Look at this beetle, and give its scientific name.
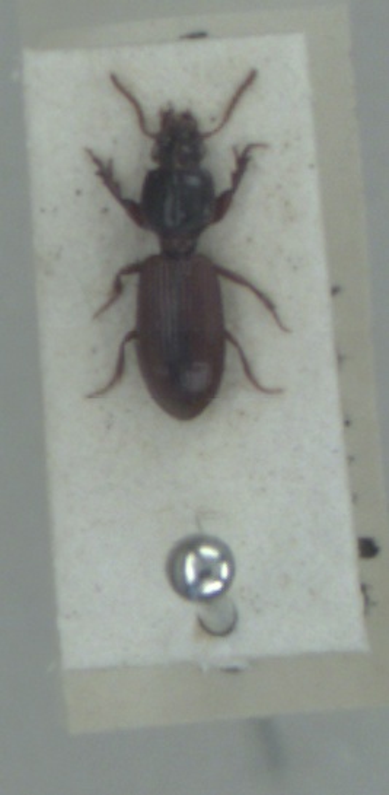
Clivina collaris
